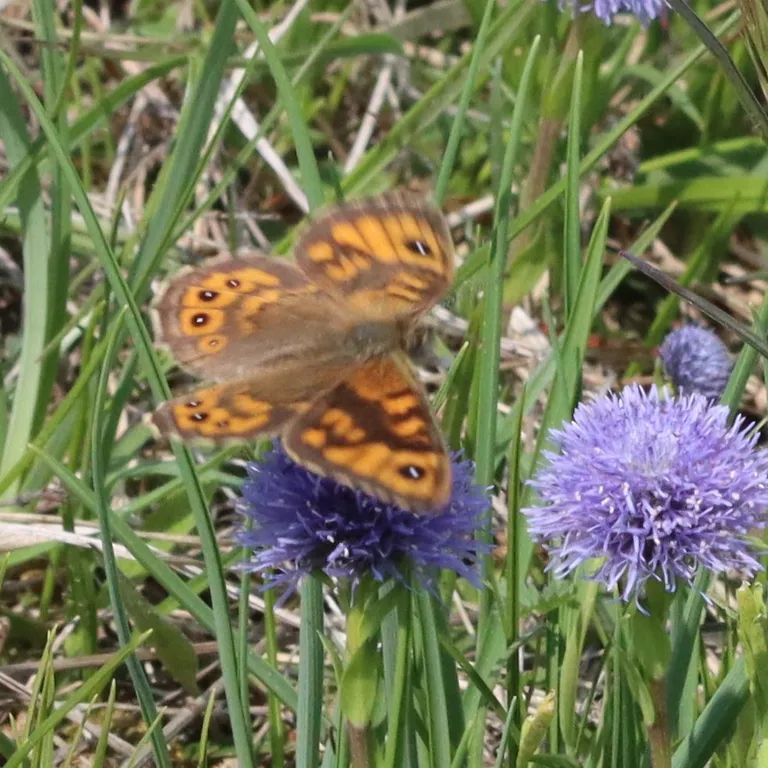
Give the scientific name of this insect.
Lasiommata megera (also Pararge megera)
